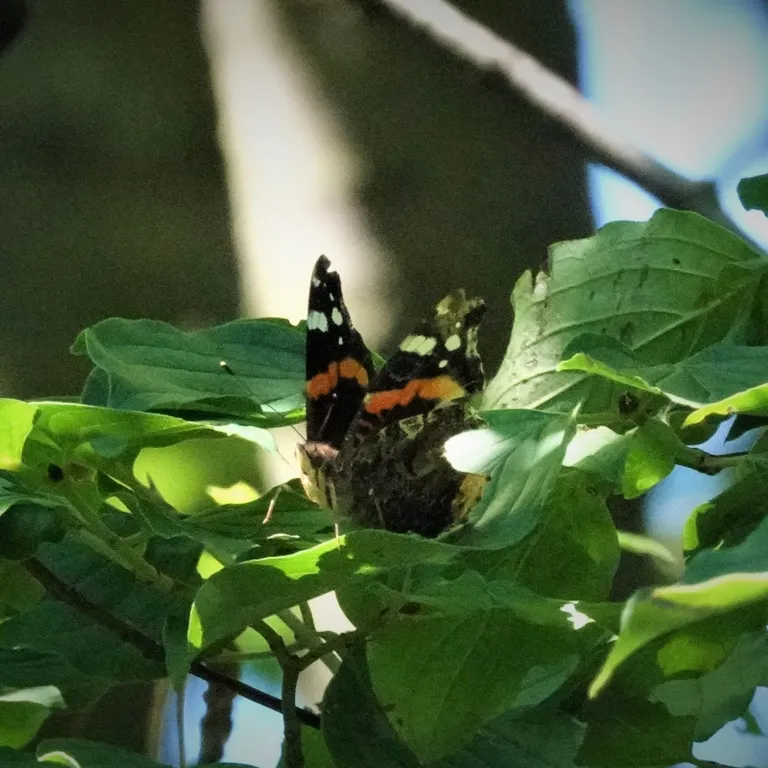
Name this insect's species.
Vanessa atalanta
